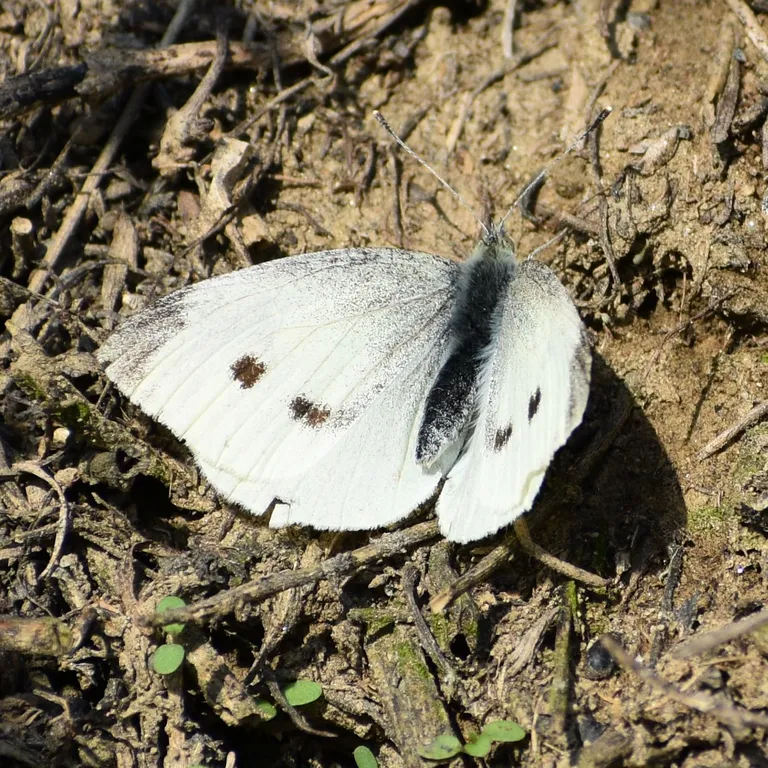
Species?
Pieris rapae
